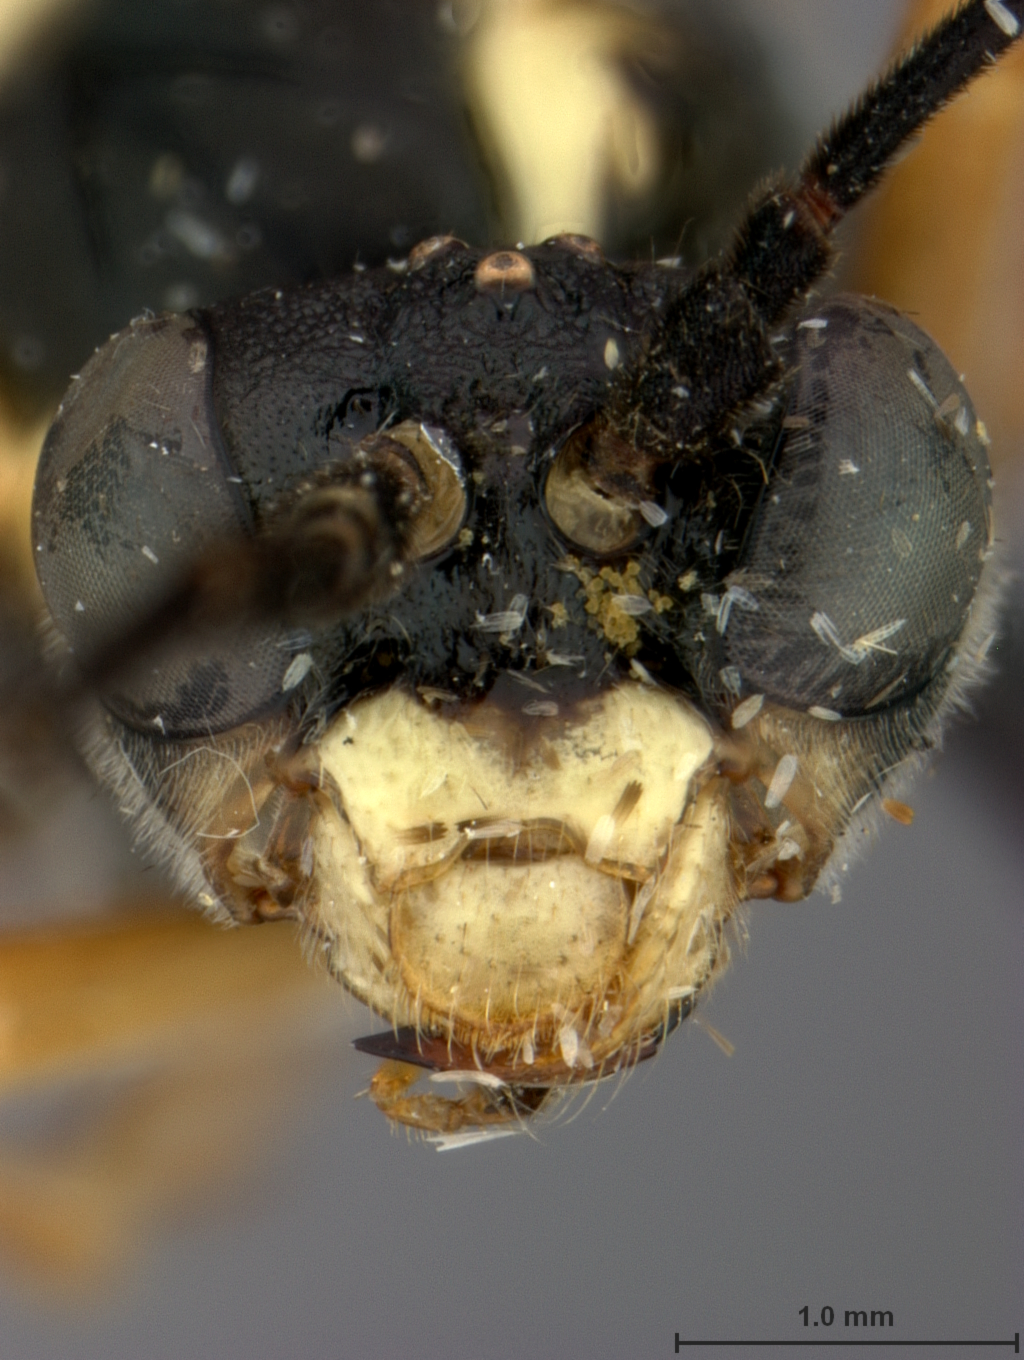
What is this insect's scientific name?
Tenthredo pulchra
